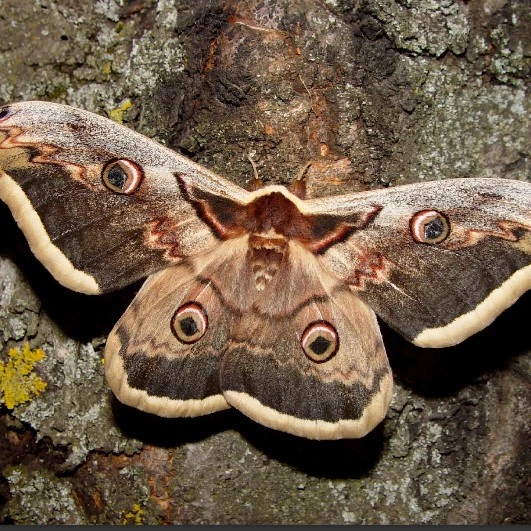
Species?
Saturnia pyri
